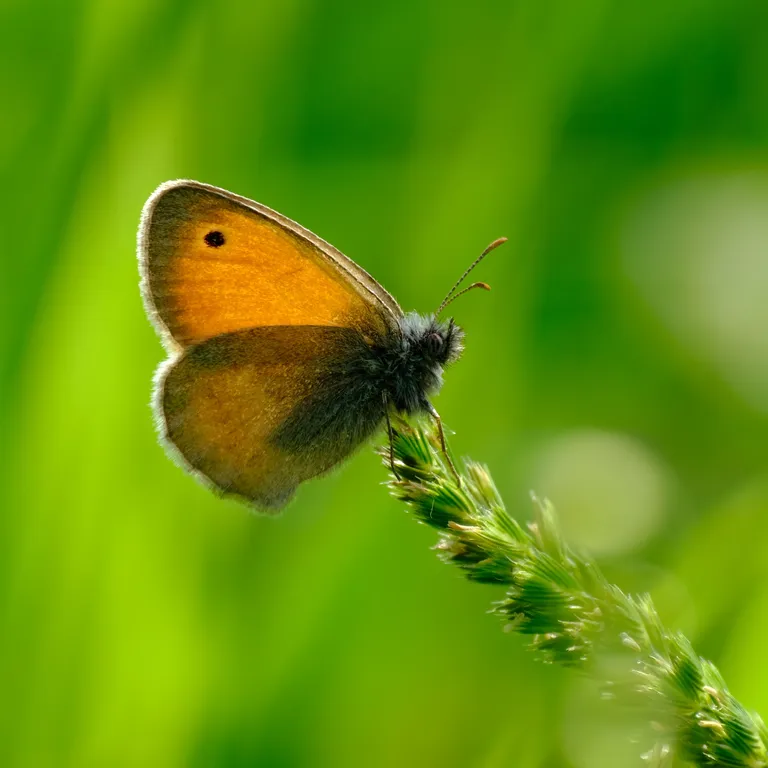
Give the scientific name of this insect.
Coenonympha pamphilus
